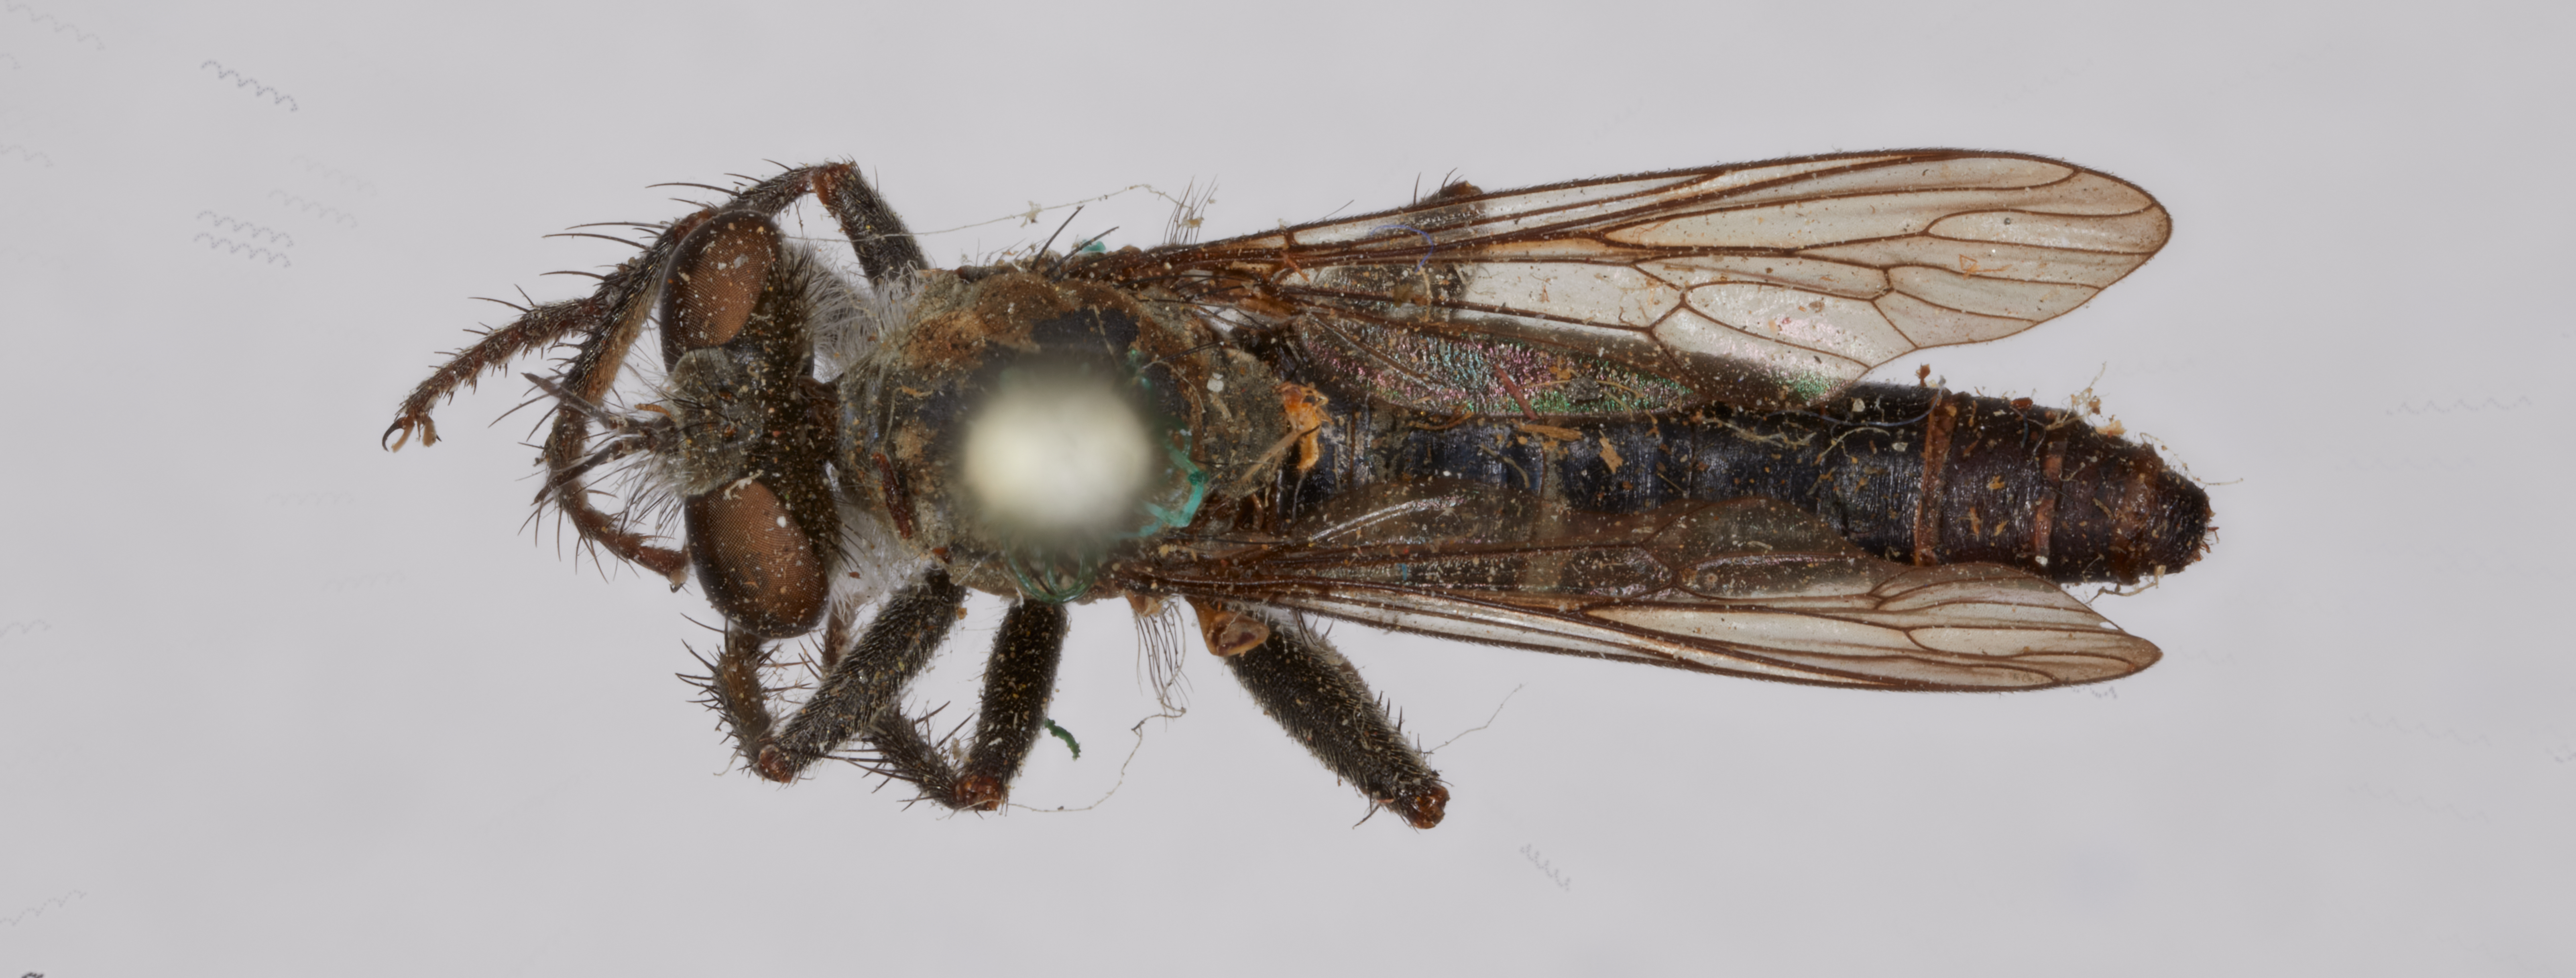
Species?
Cyrtopogon nigricolor
